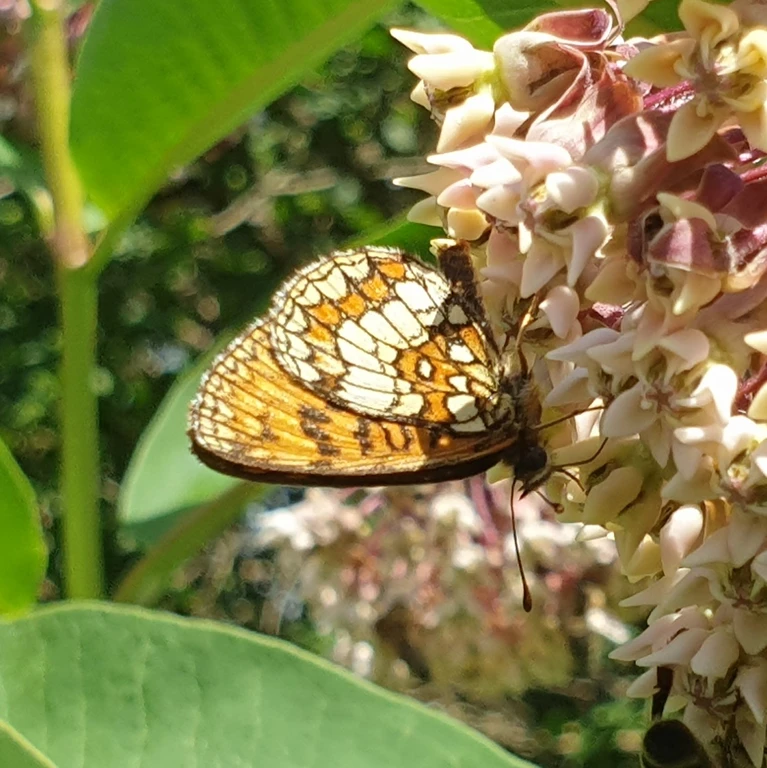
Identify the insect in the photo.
Melitaea athalia
